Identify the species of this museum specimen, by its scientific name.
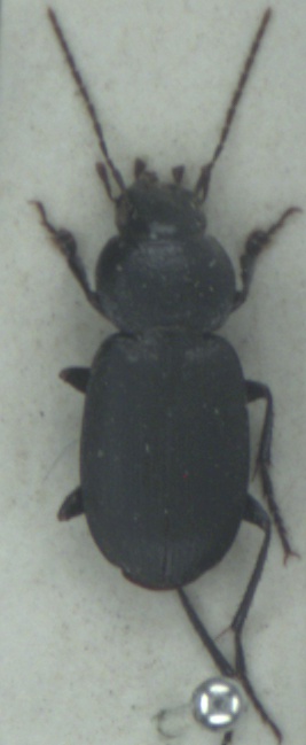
Licinus depressus
